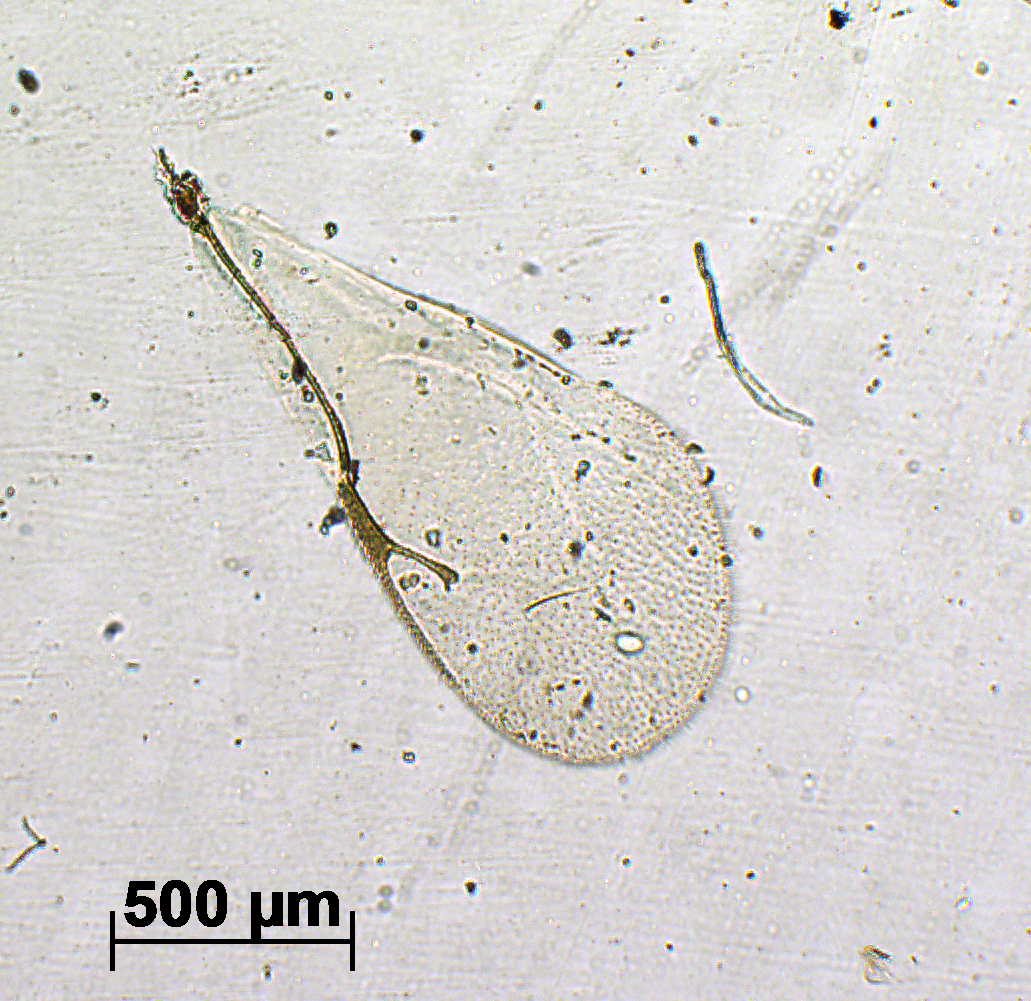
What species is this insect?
Pachyneuron bakrotus
